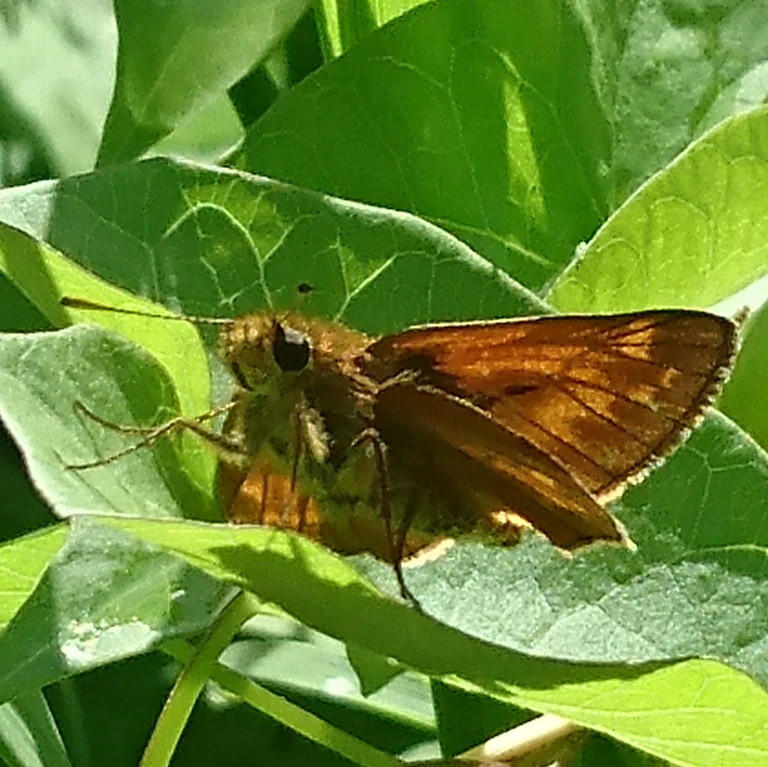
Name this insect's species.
Ochlodes sylvanus (also Ochlodes venata)
